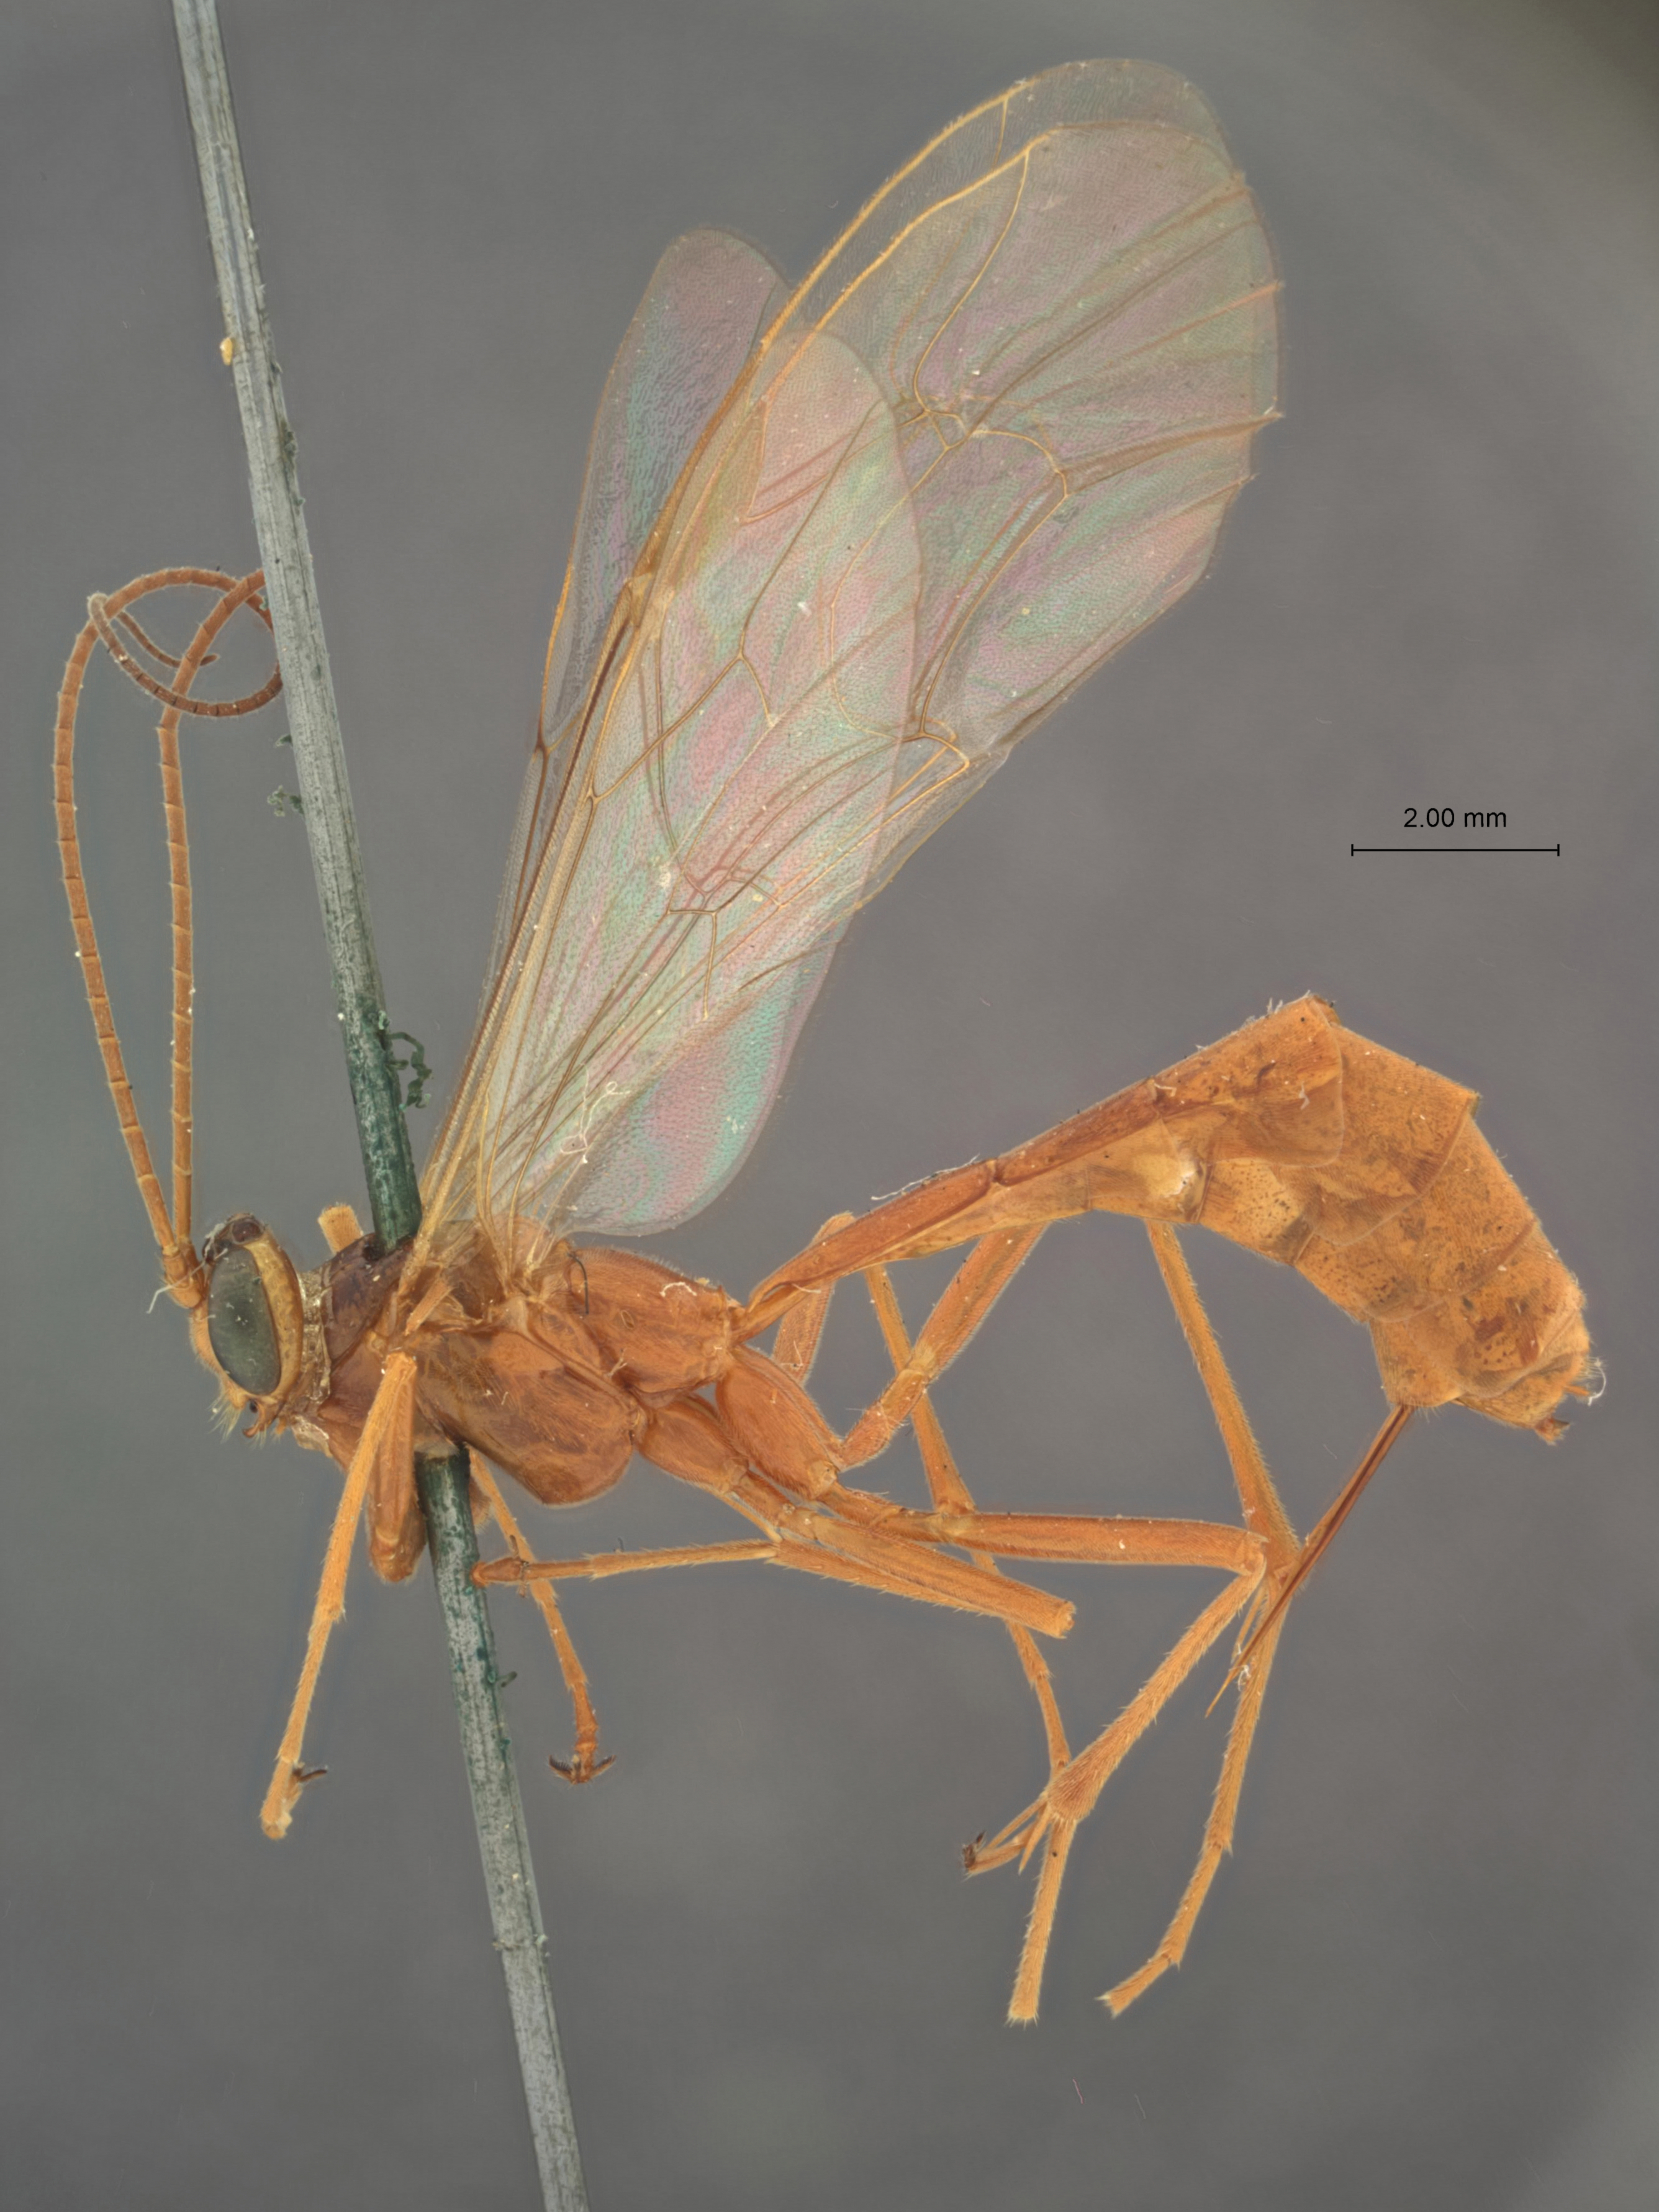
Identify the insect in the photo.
Paniscus townsendi
